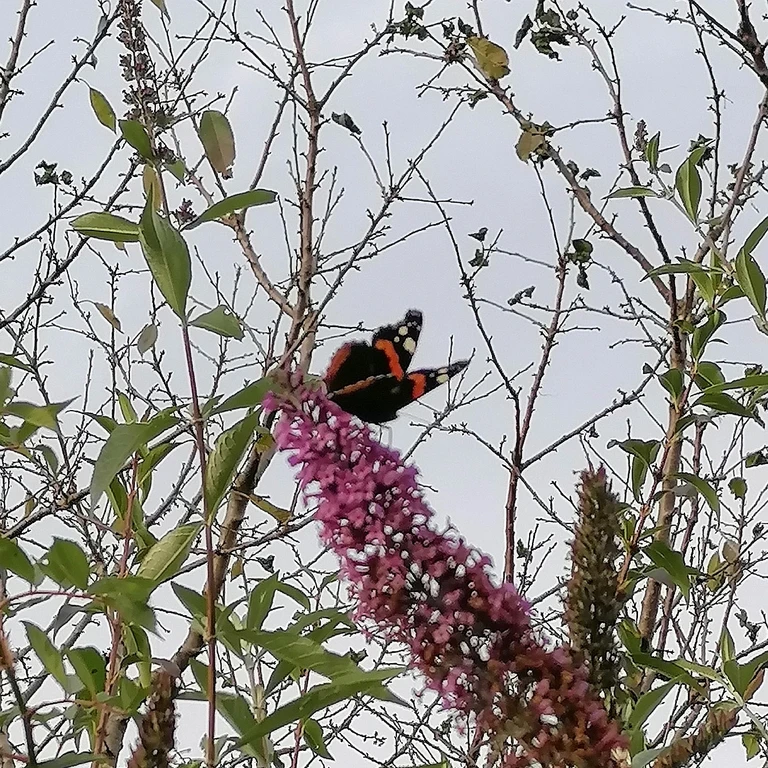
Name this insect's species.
Vanessa atalanta
